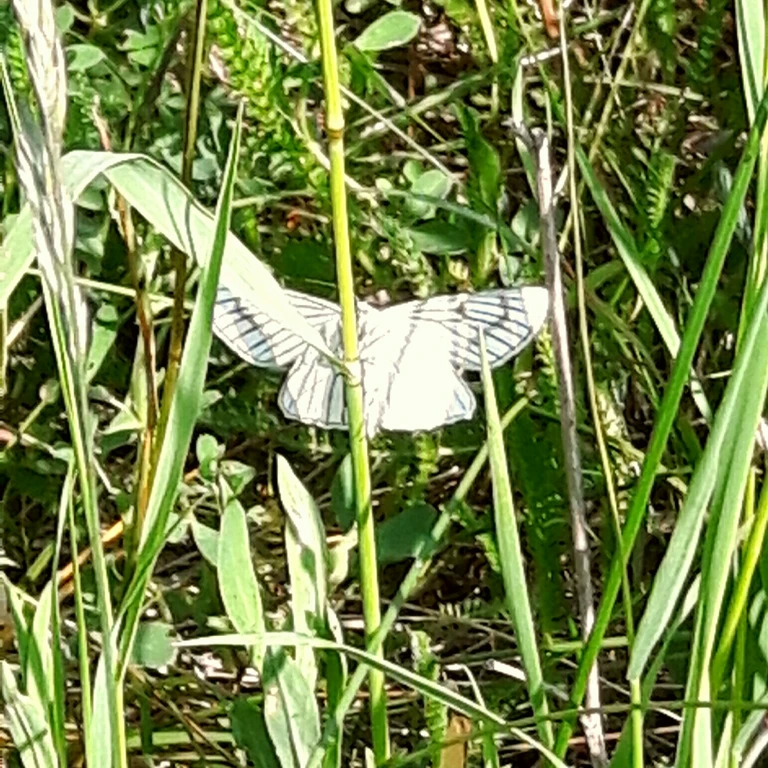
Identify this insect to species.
Siona lineata
